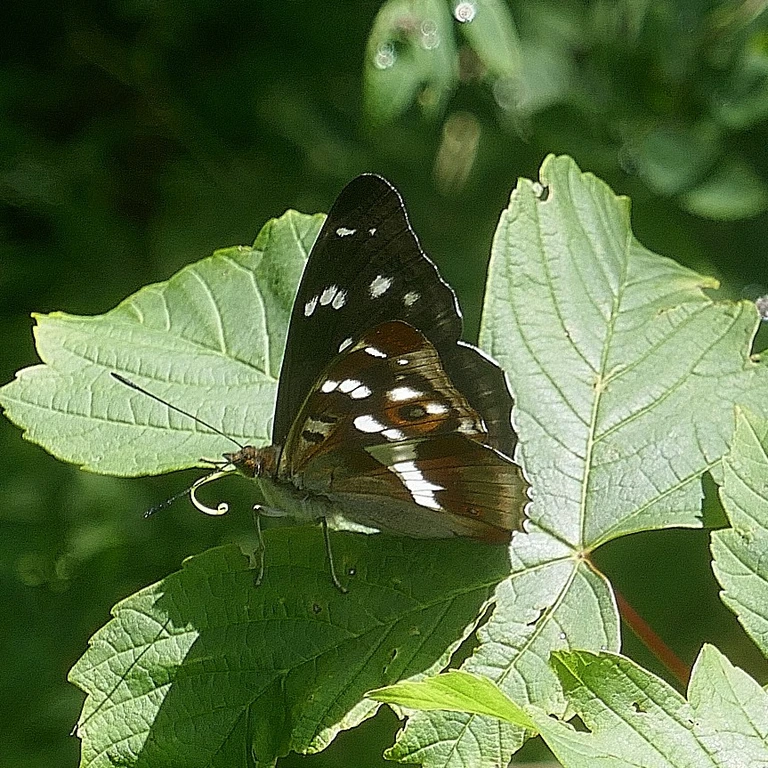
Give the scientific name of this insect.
Apatura iris
